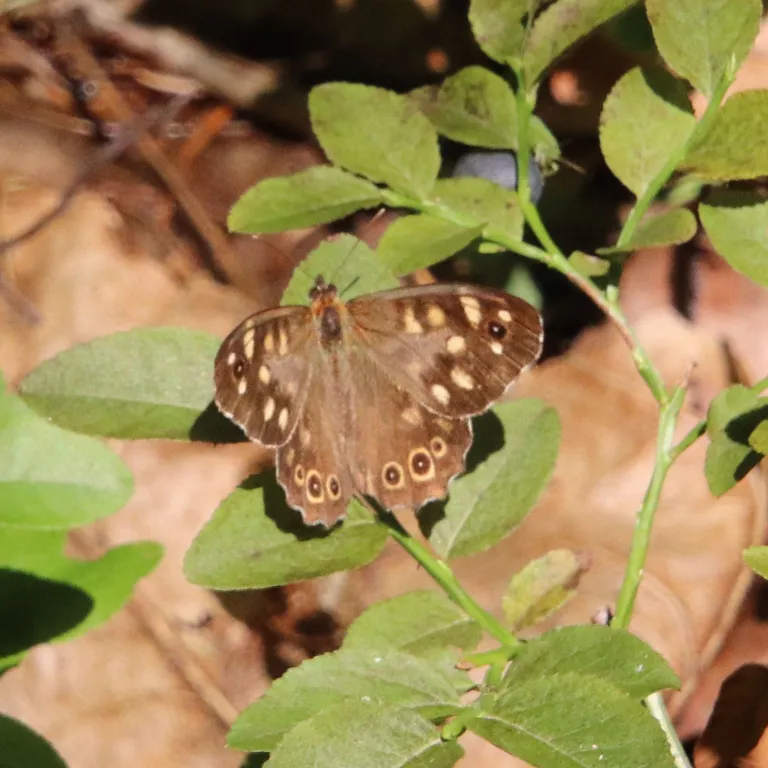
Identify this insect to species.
Pararge aegeria
